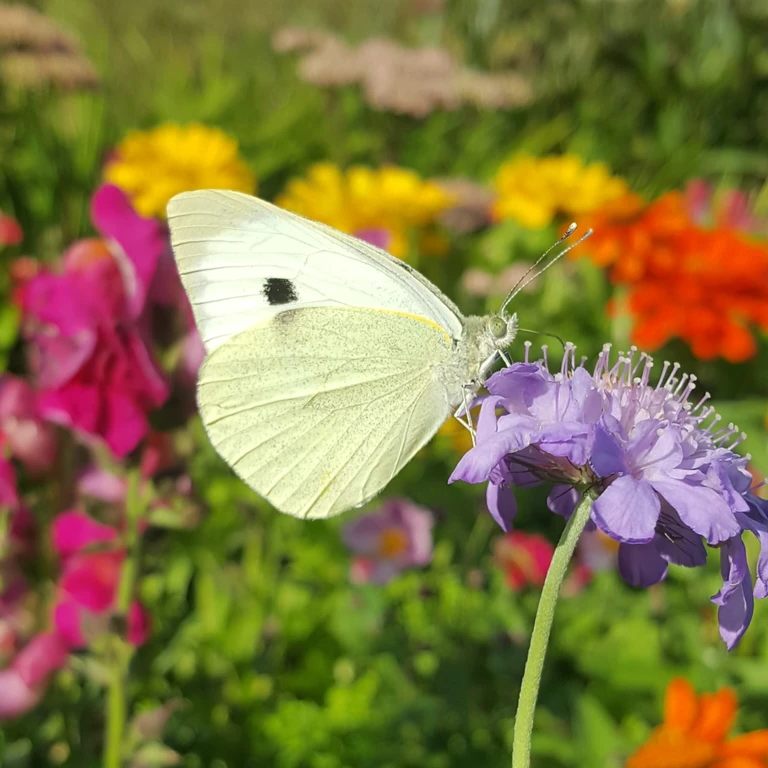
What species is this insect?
Pieris brassicae
